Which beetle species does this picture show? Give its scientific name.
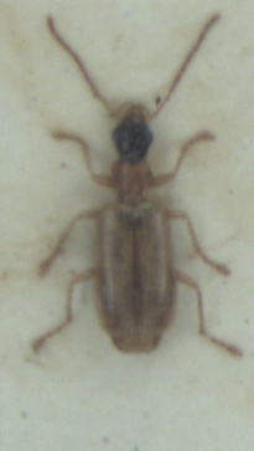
Demetrias atricapillus
